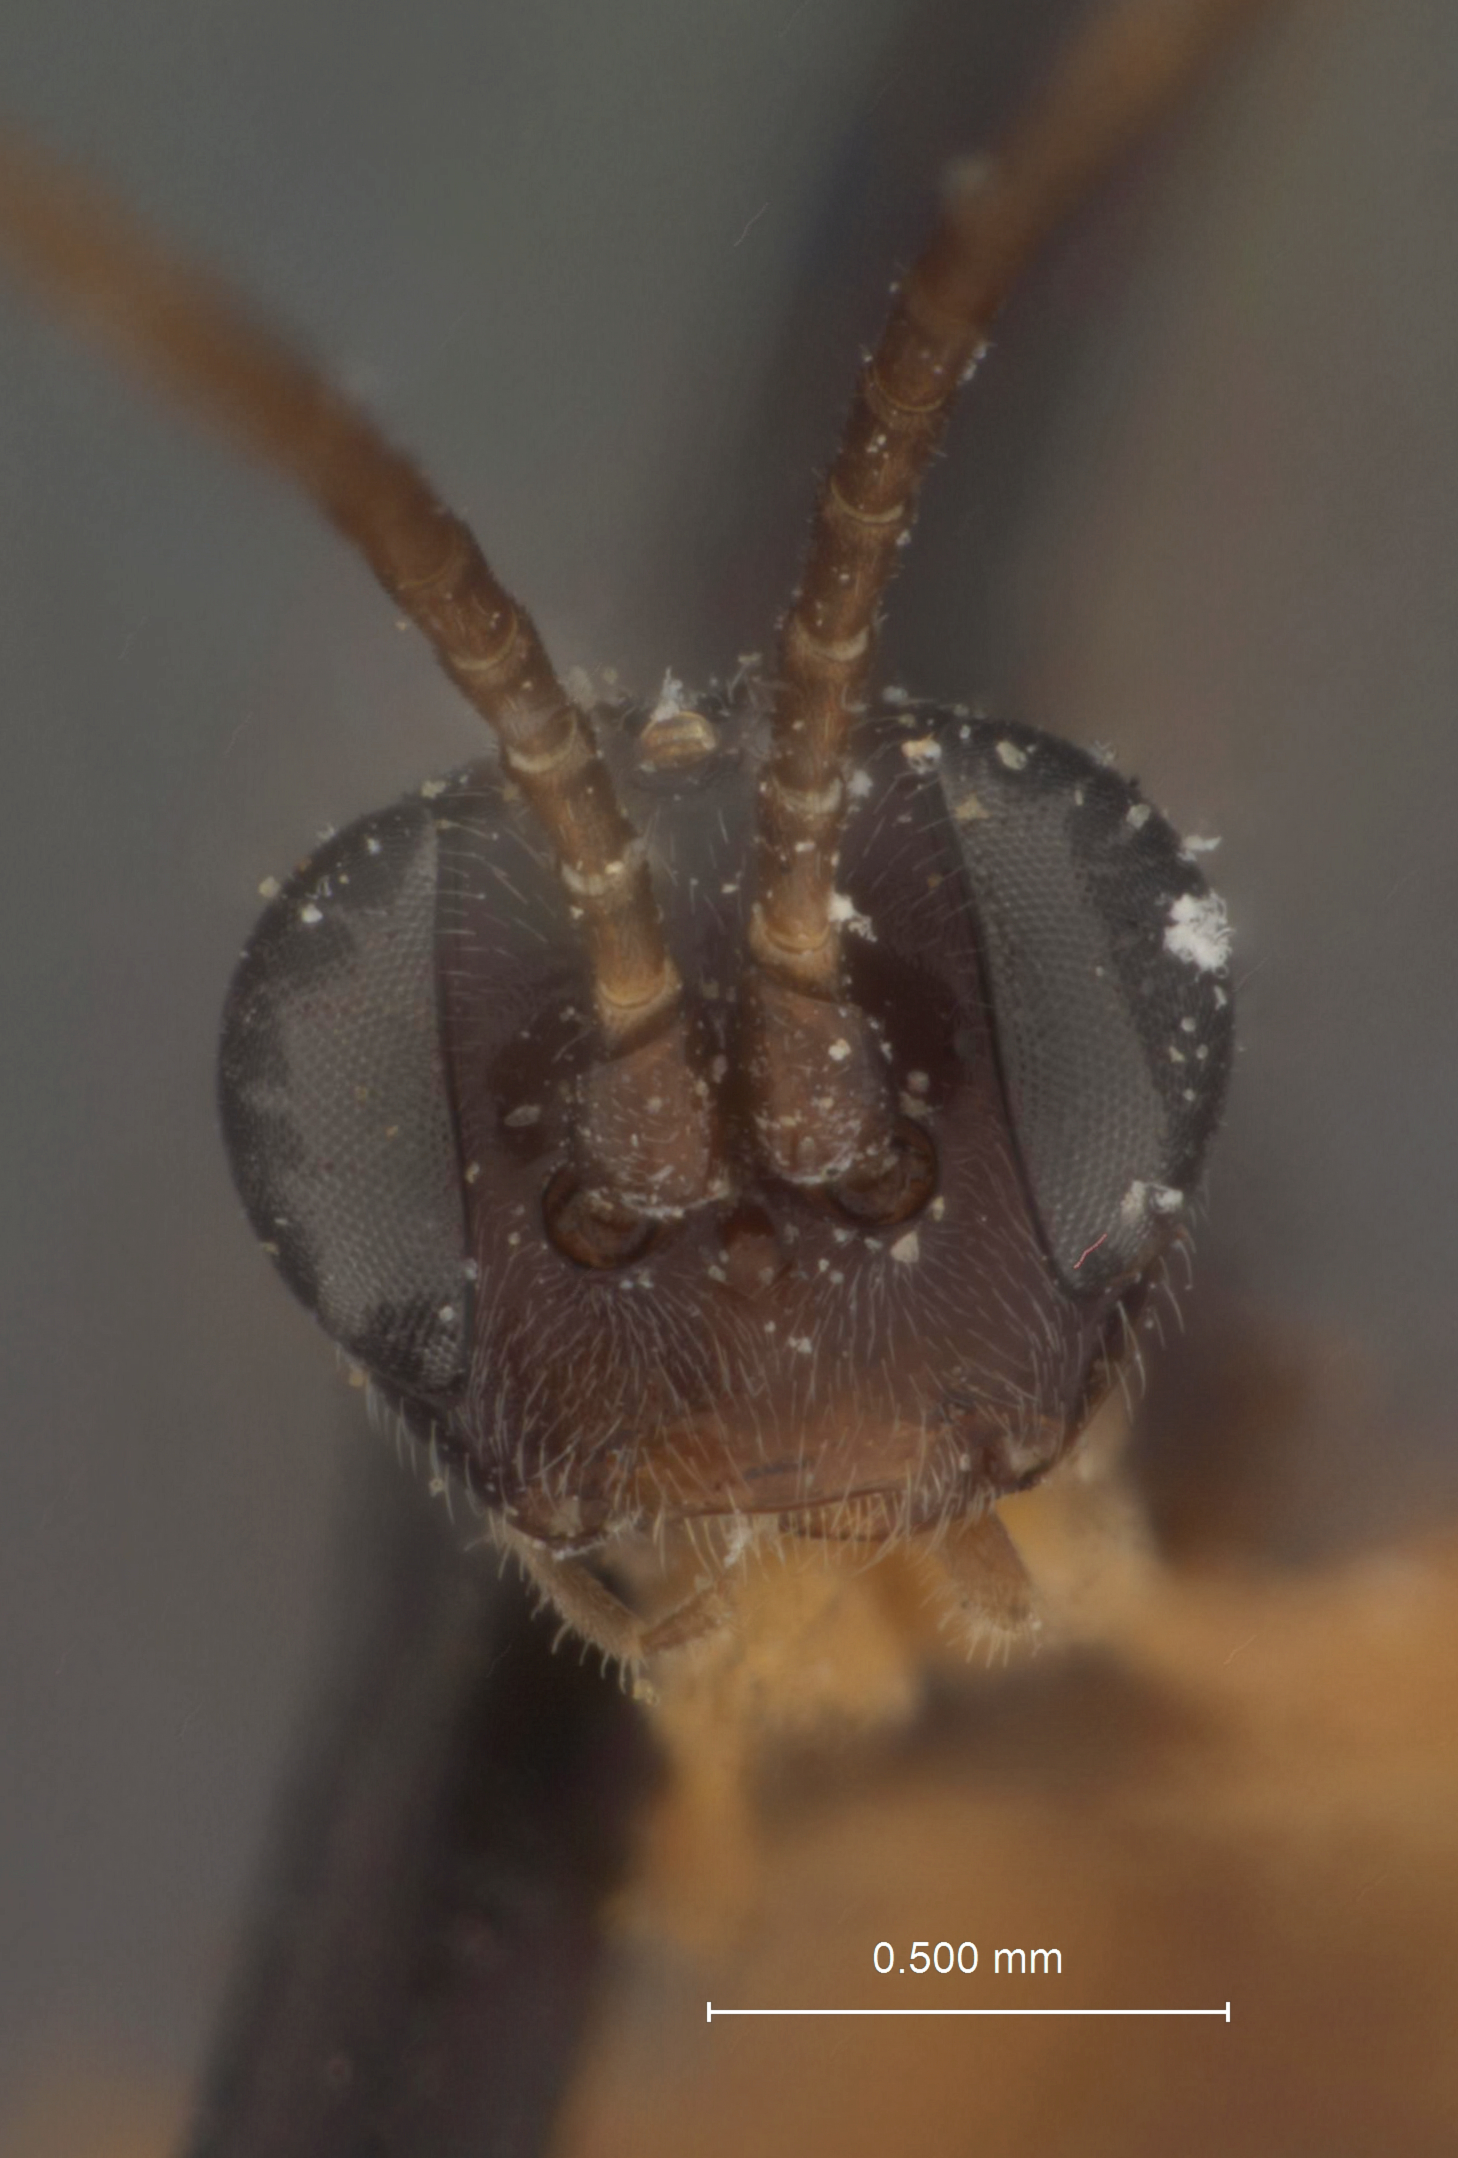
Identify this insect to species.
Chaeretymma minuta
